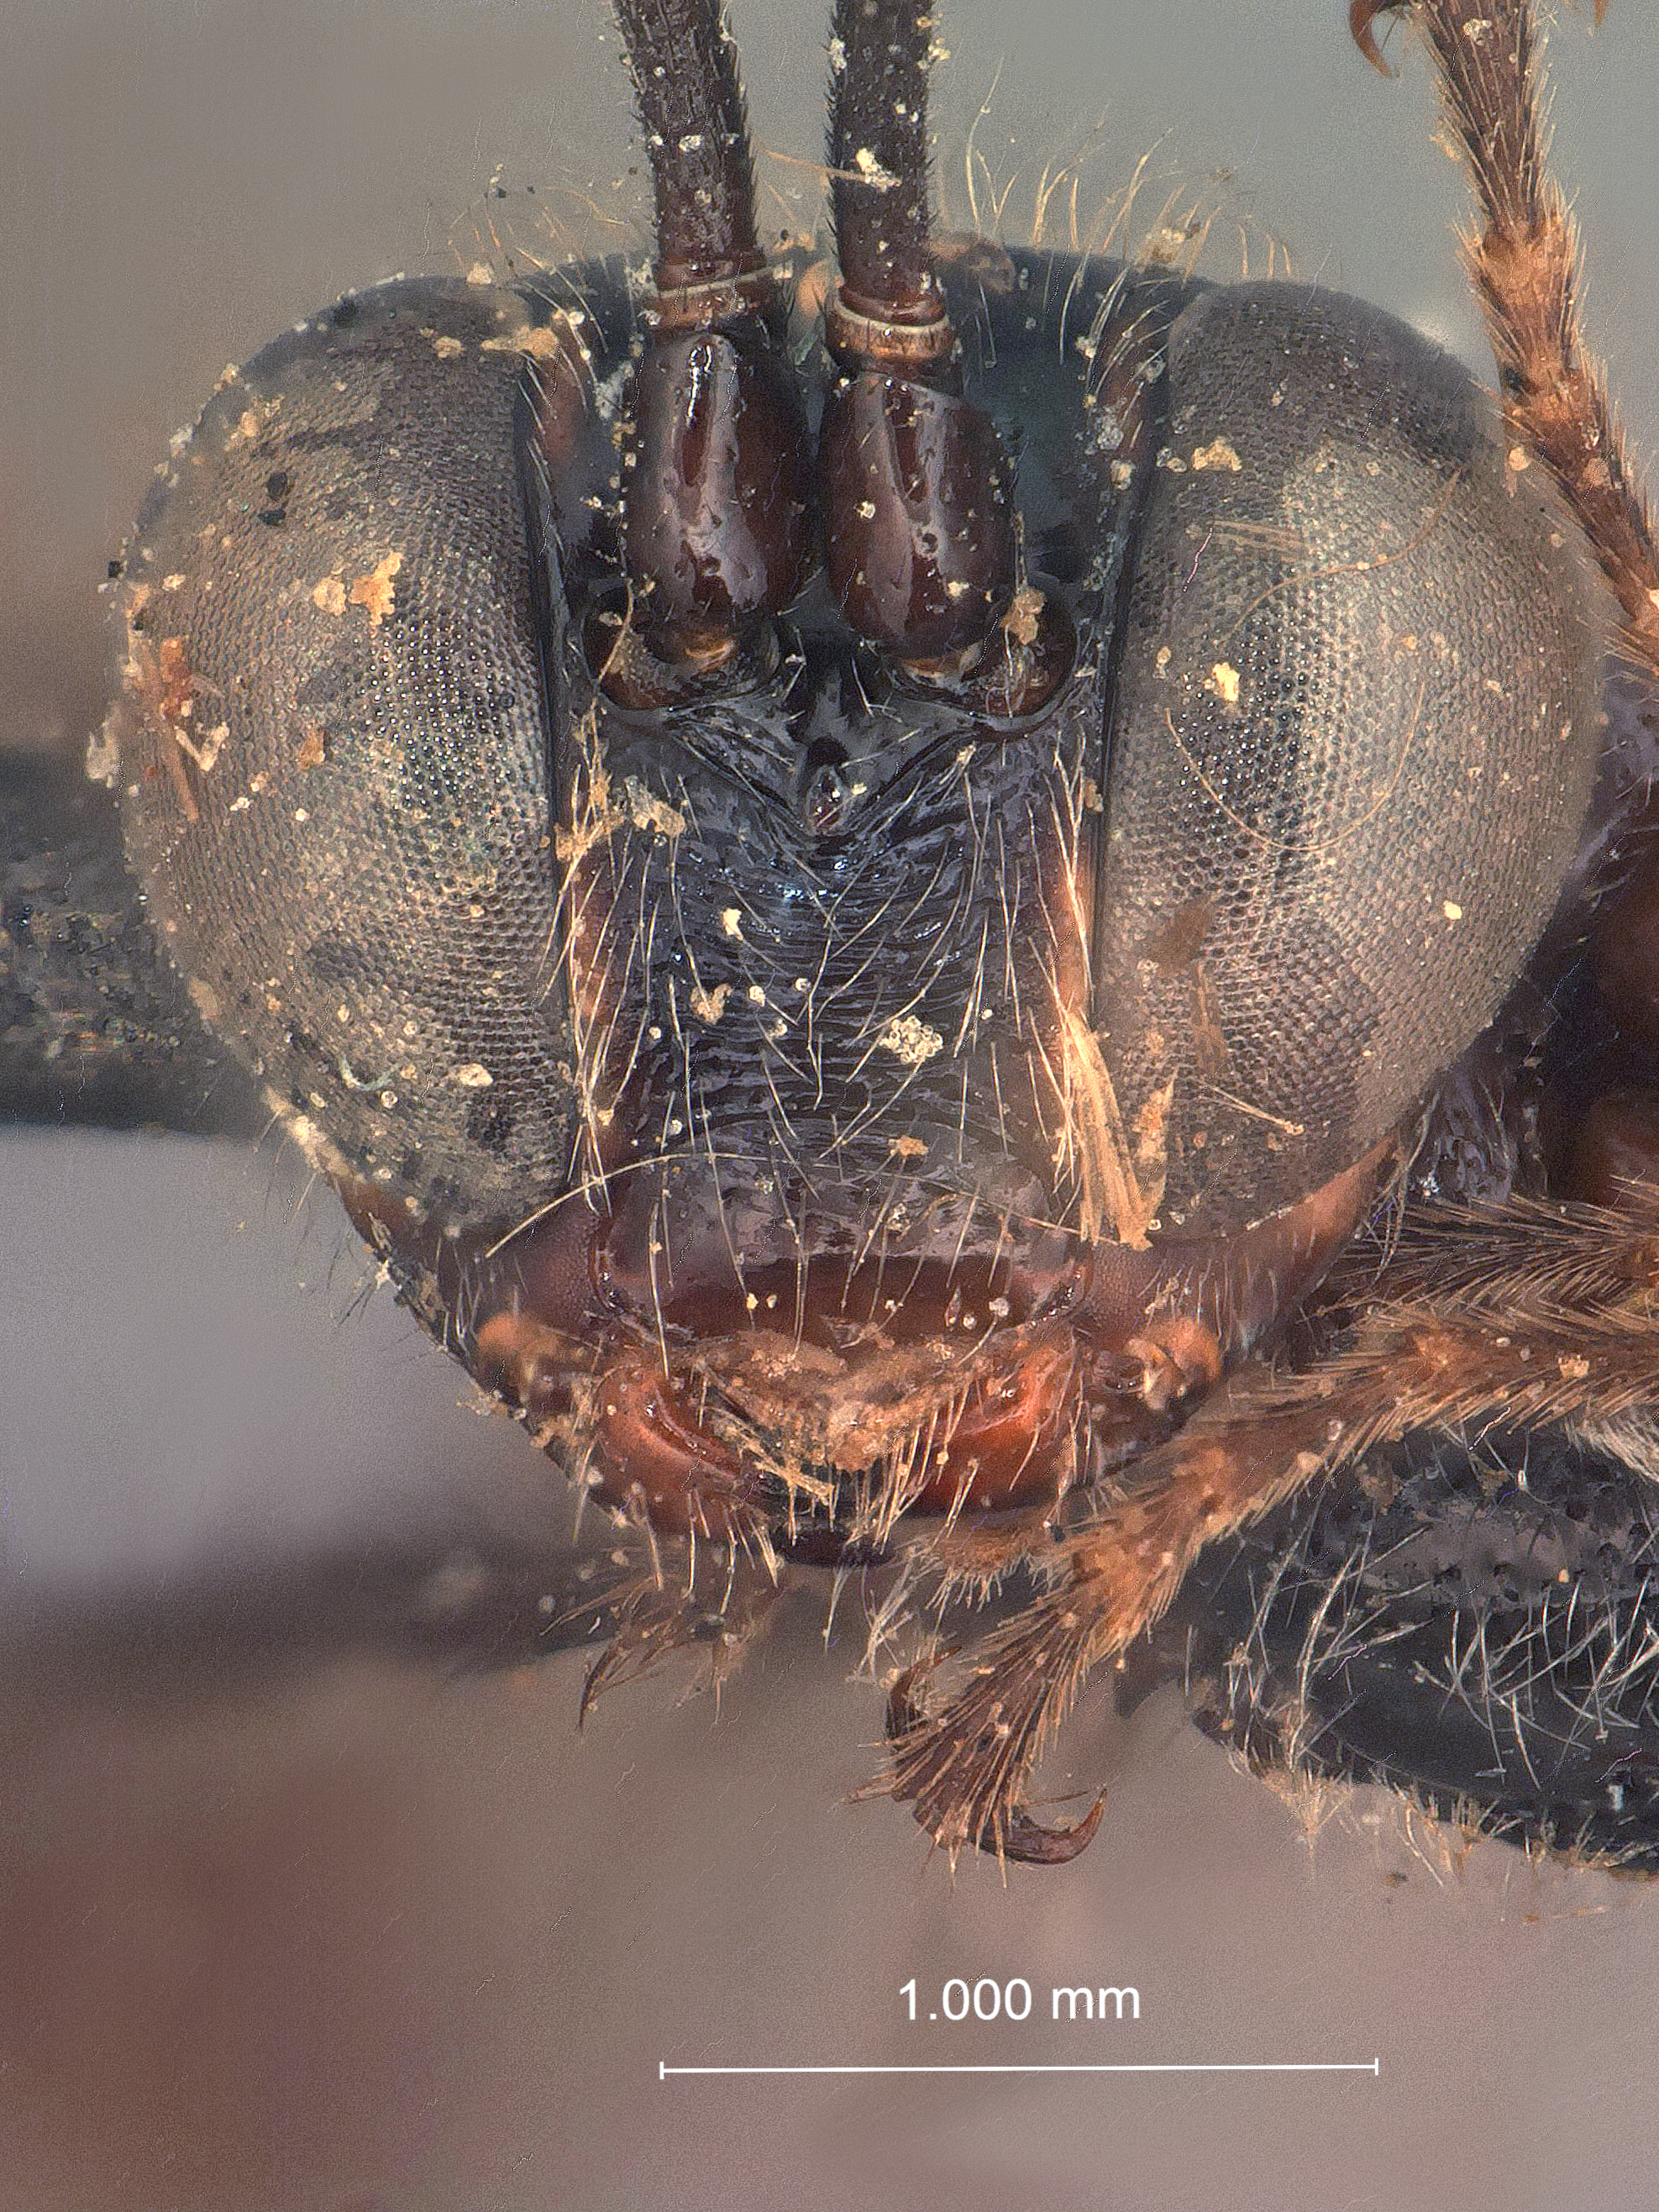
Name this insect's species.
Metarhyssa bifasciata
